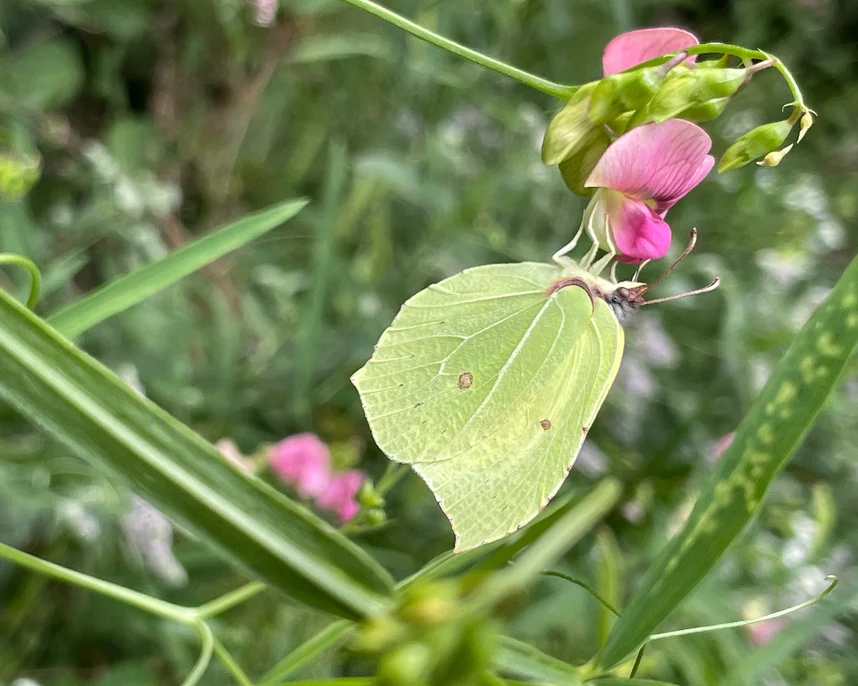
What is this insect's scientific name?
Gonepteryx rhamni
